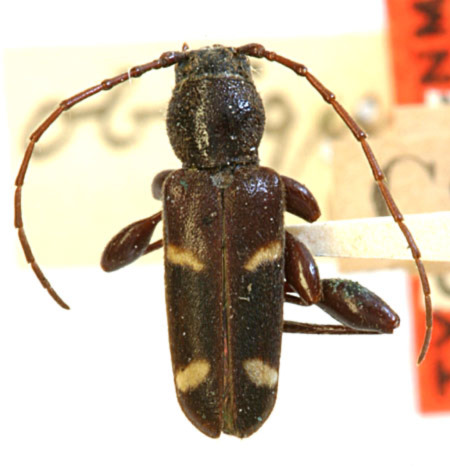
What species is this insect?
Phymatodes decussatus (also Phymatodes obliquus)
